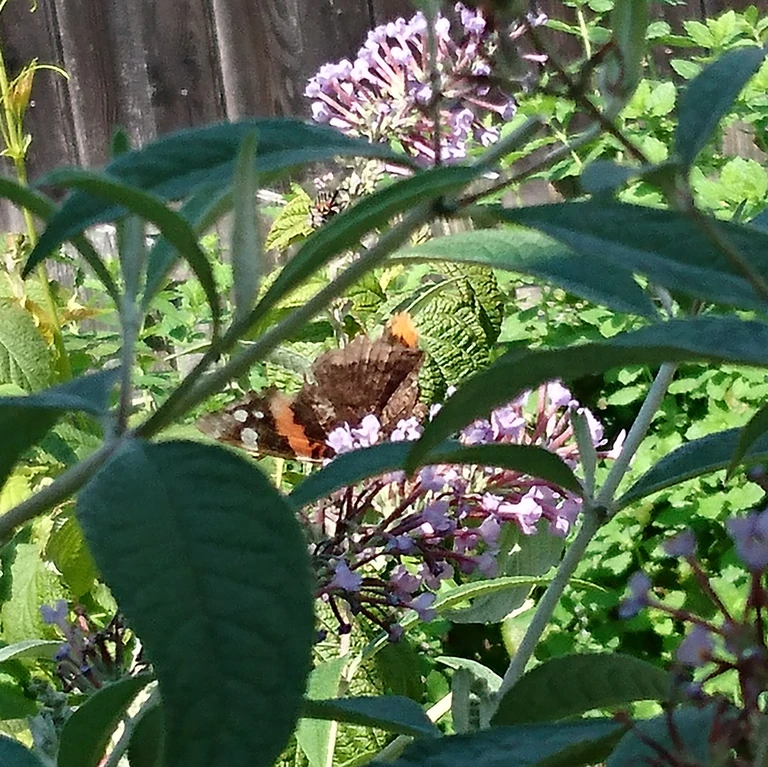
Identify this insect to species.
Vanessa atalanta
